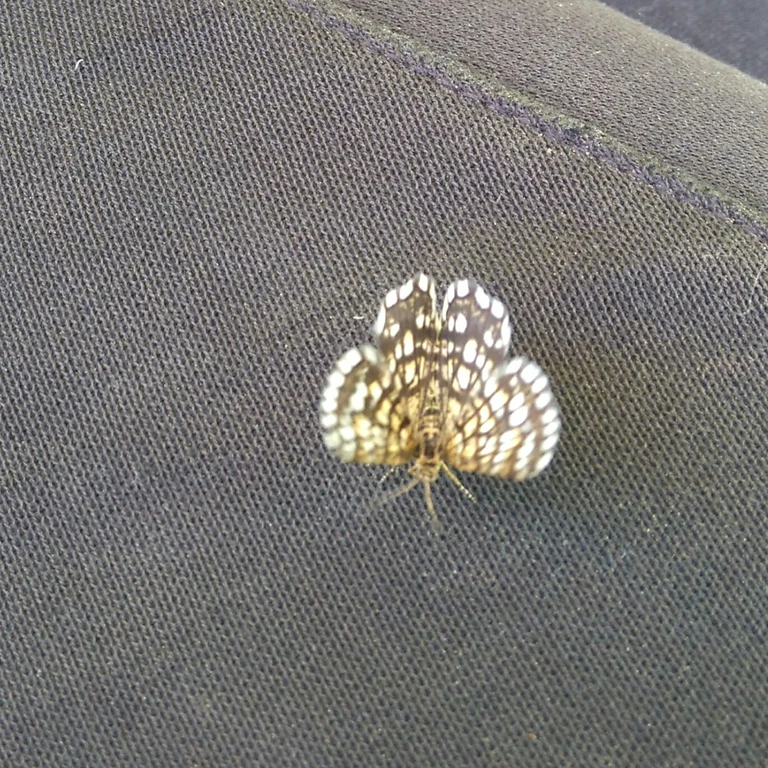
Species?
Chiasmia clathrata
